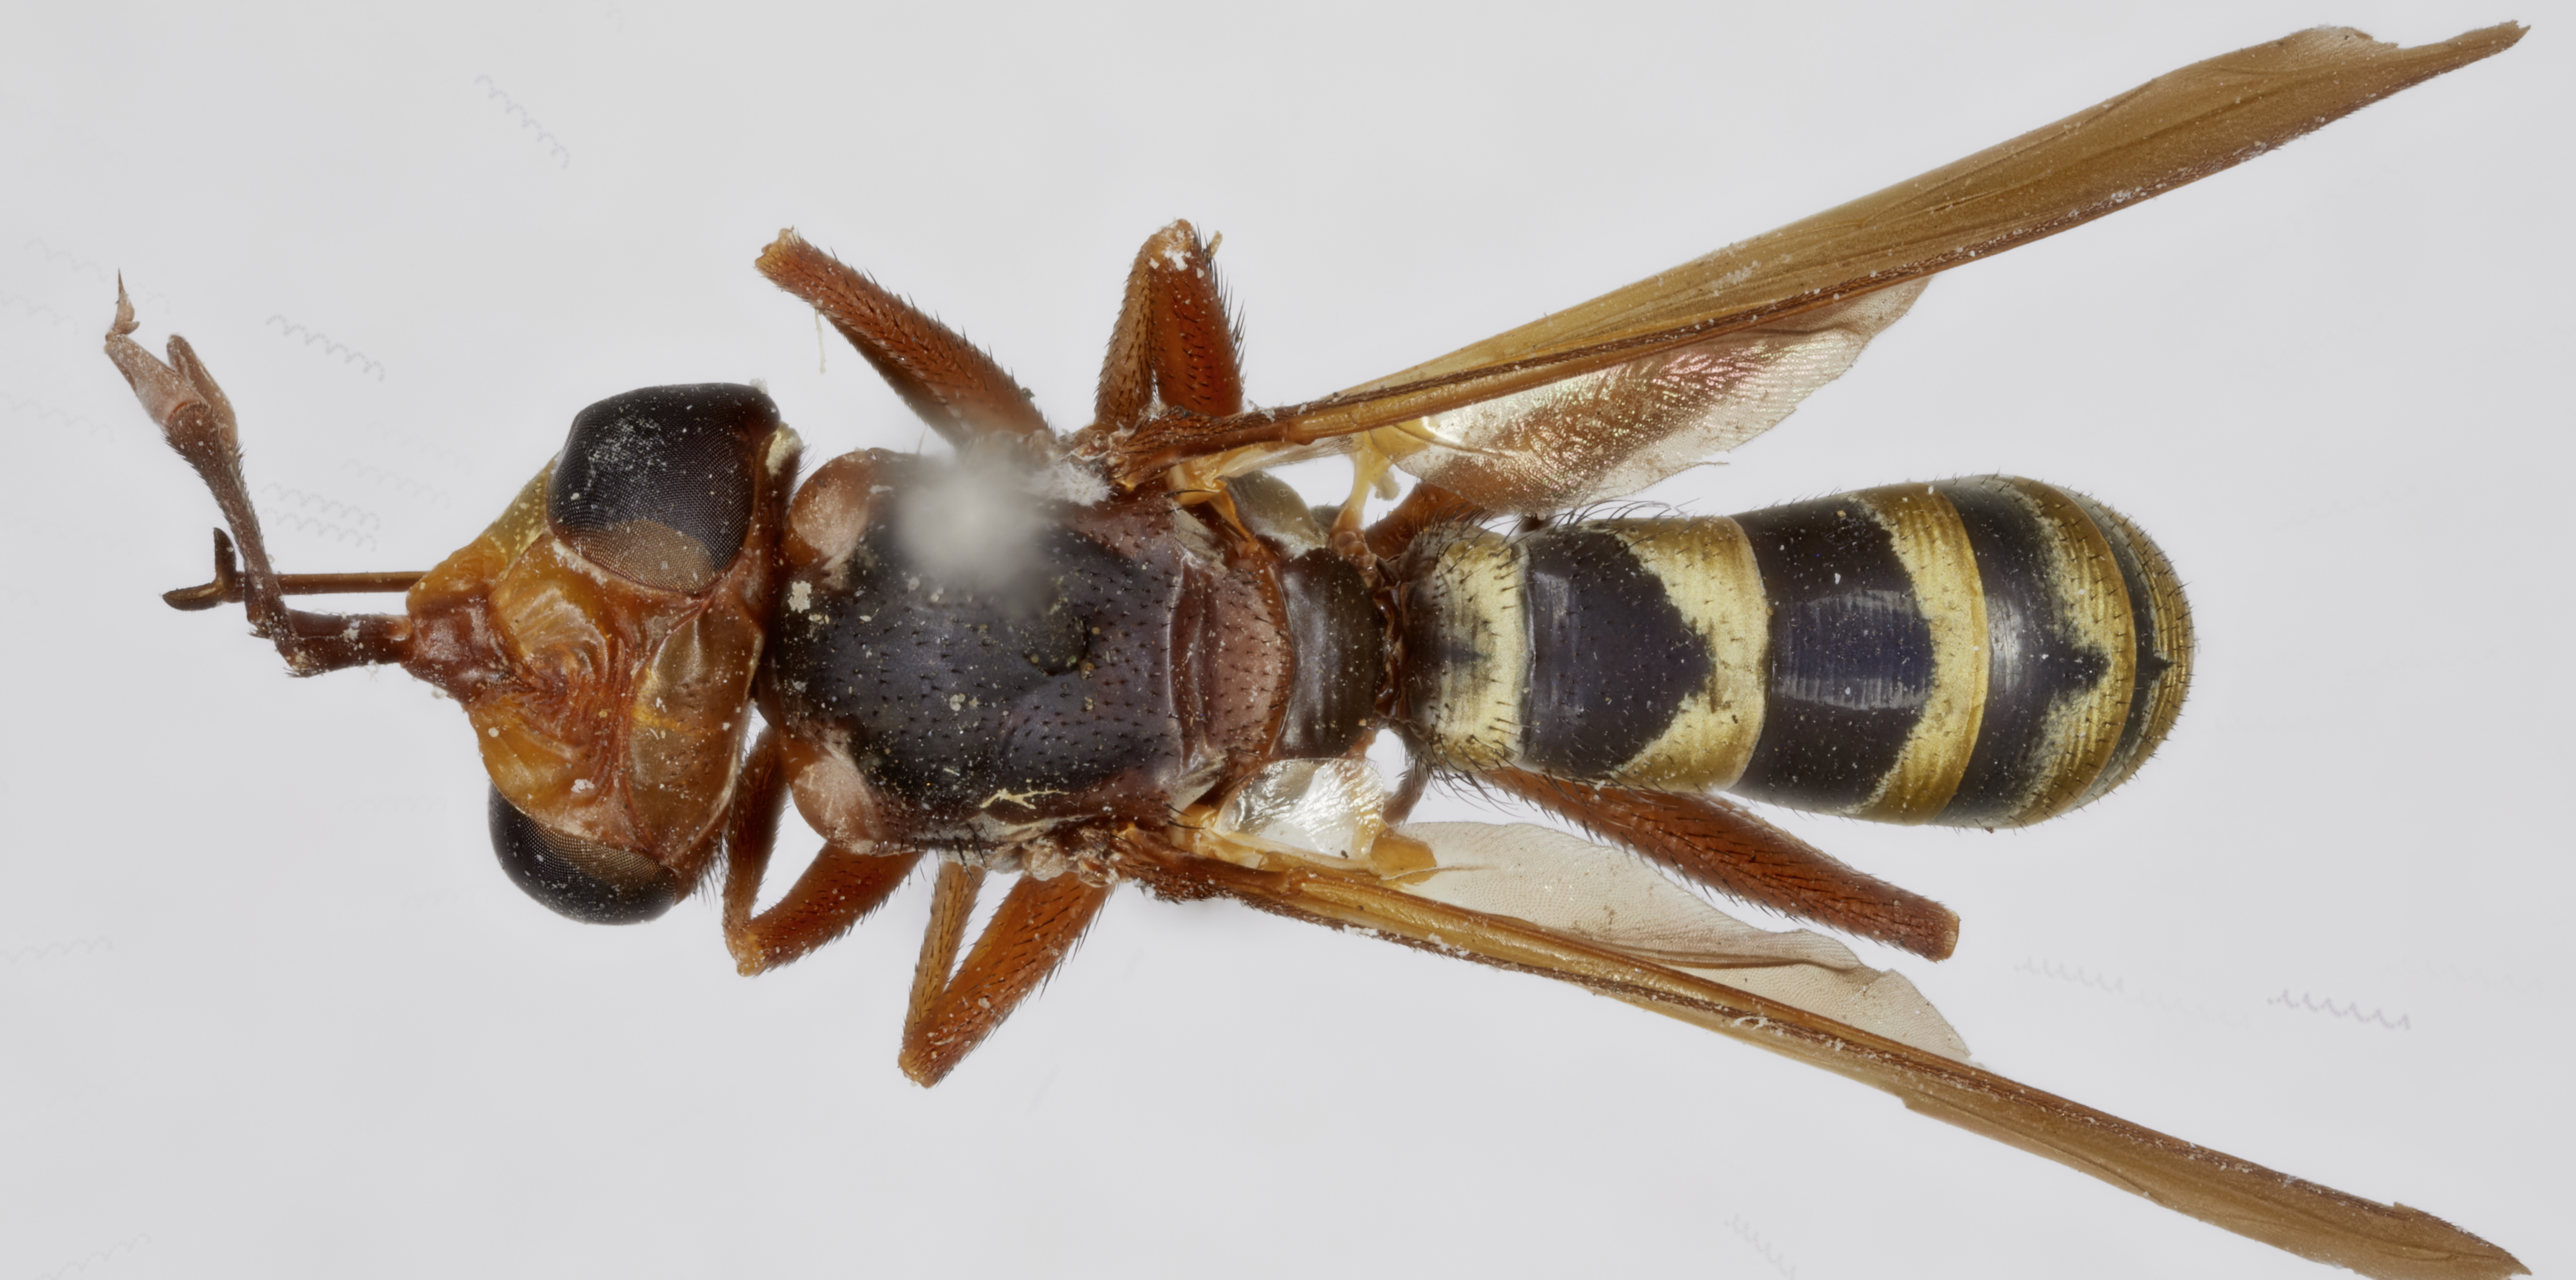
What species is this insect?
Conops rufomaculatus
